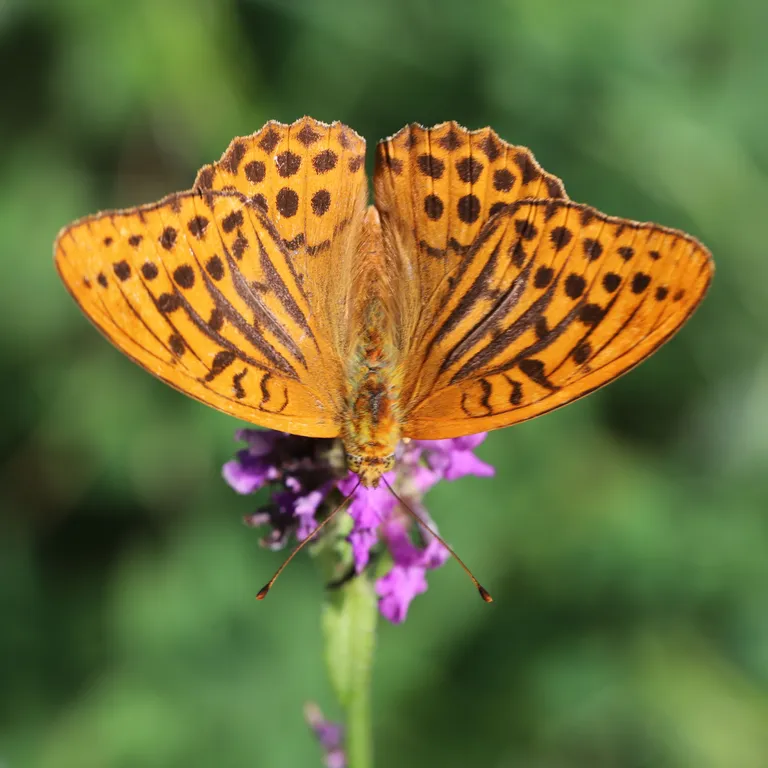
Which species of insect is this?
Argynnis paphia
